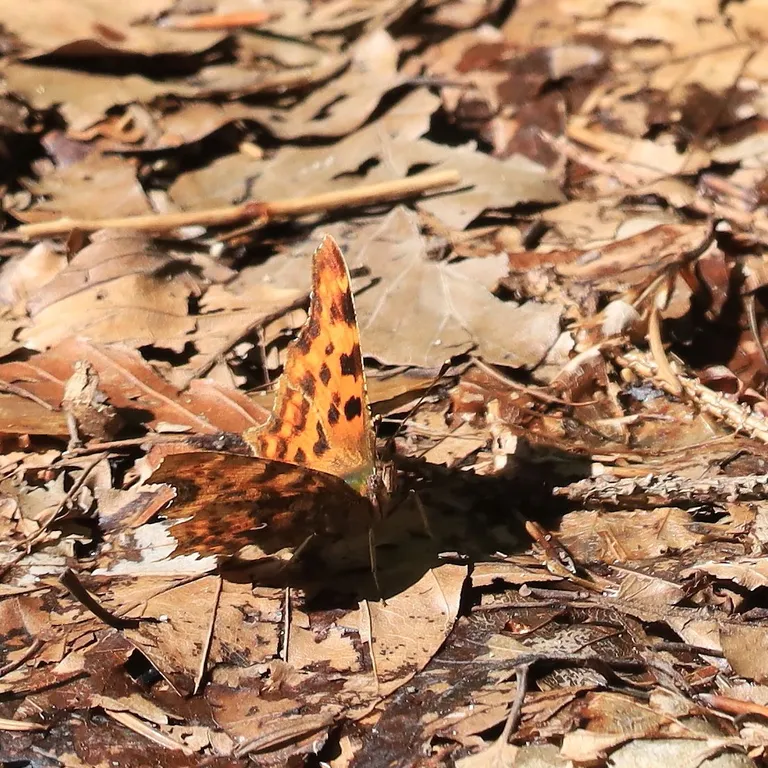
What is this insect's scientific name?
Polygonia c-album
